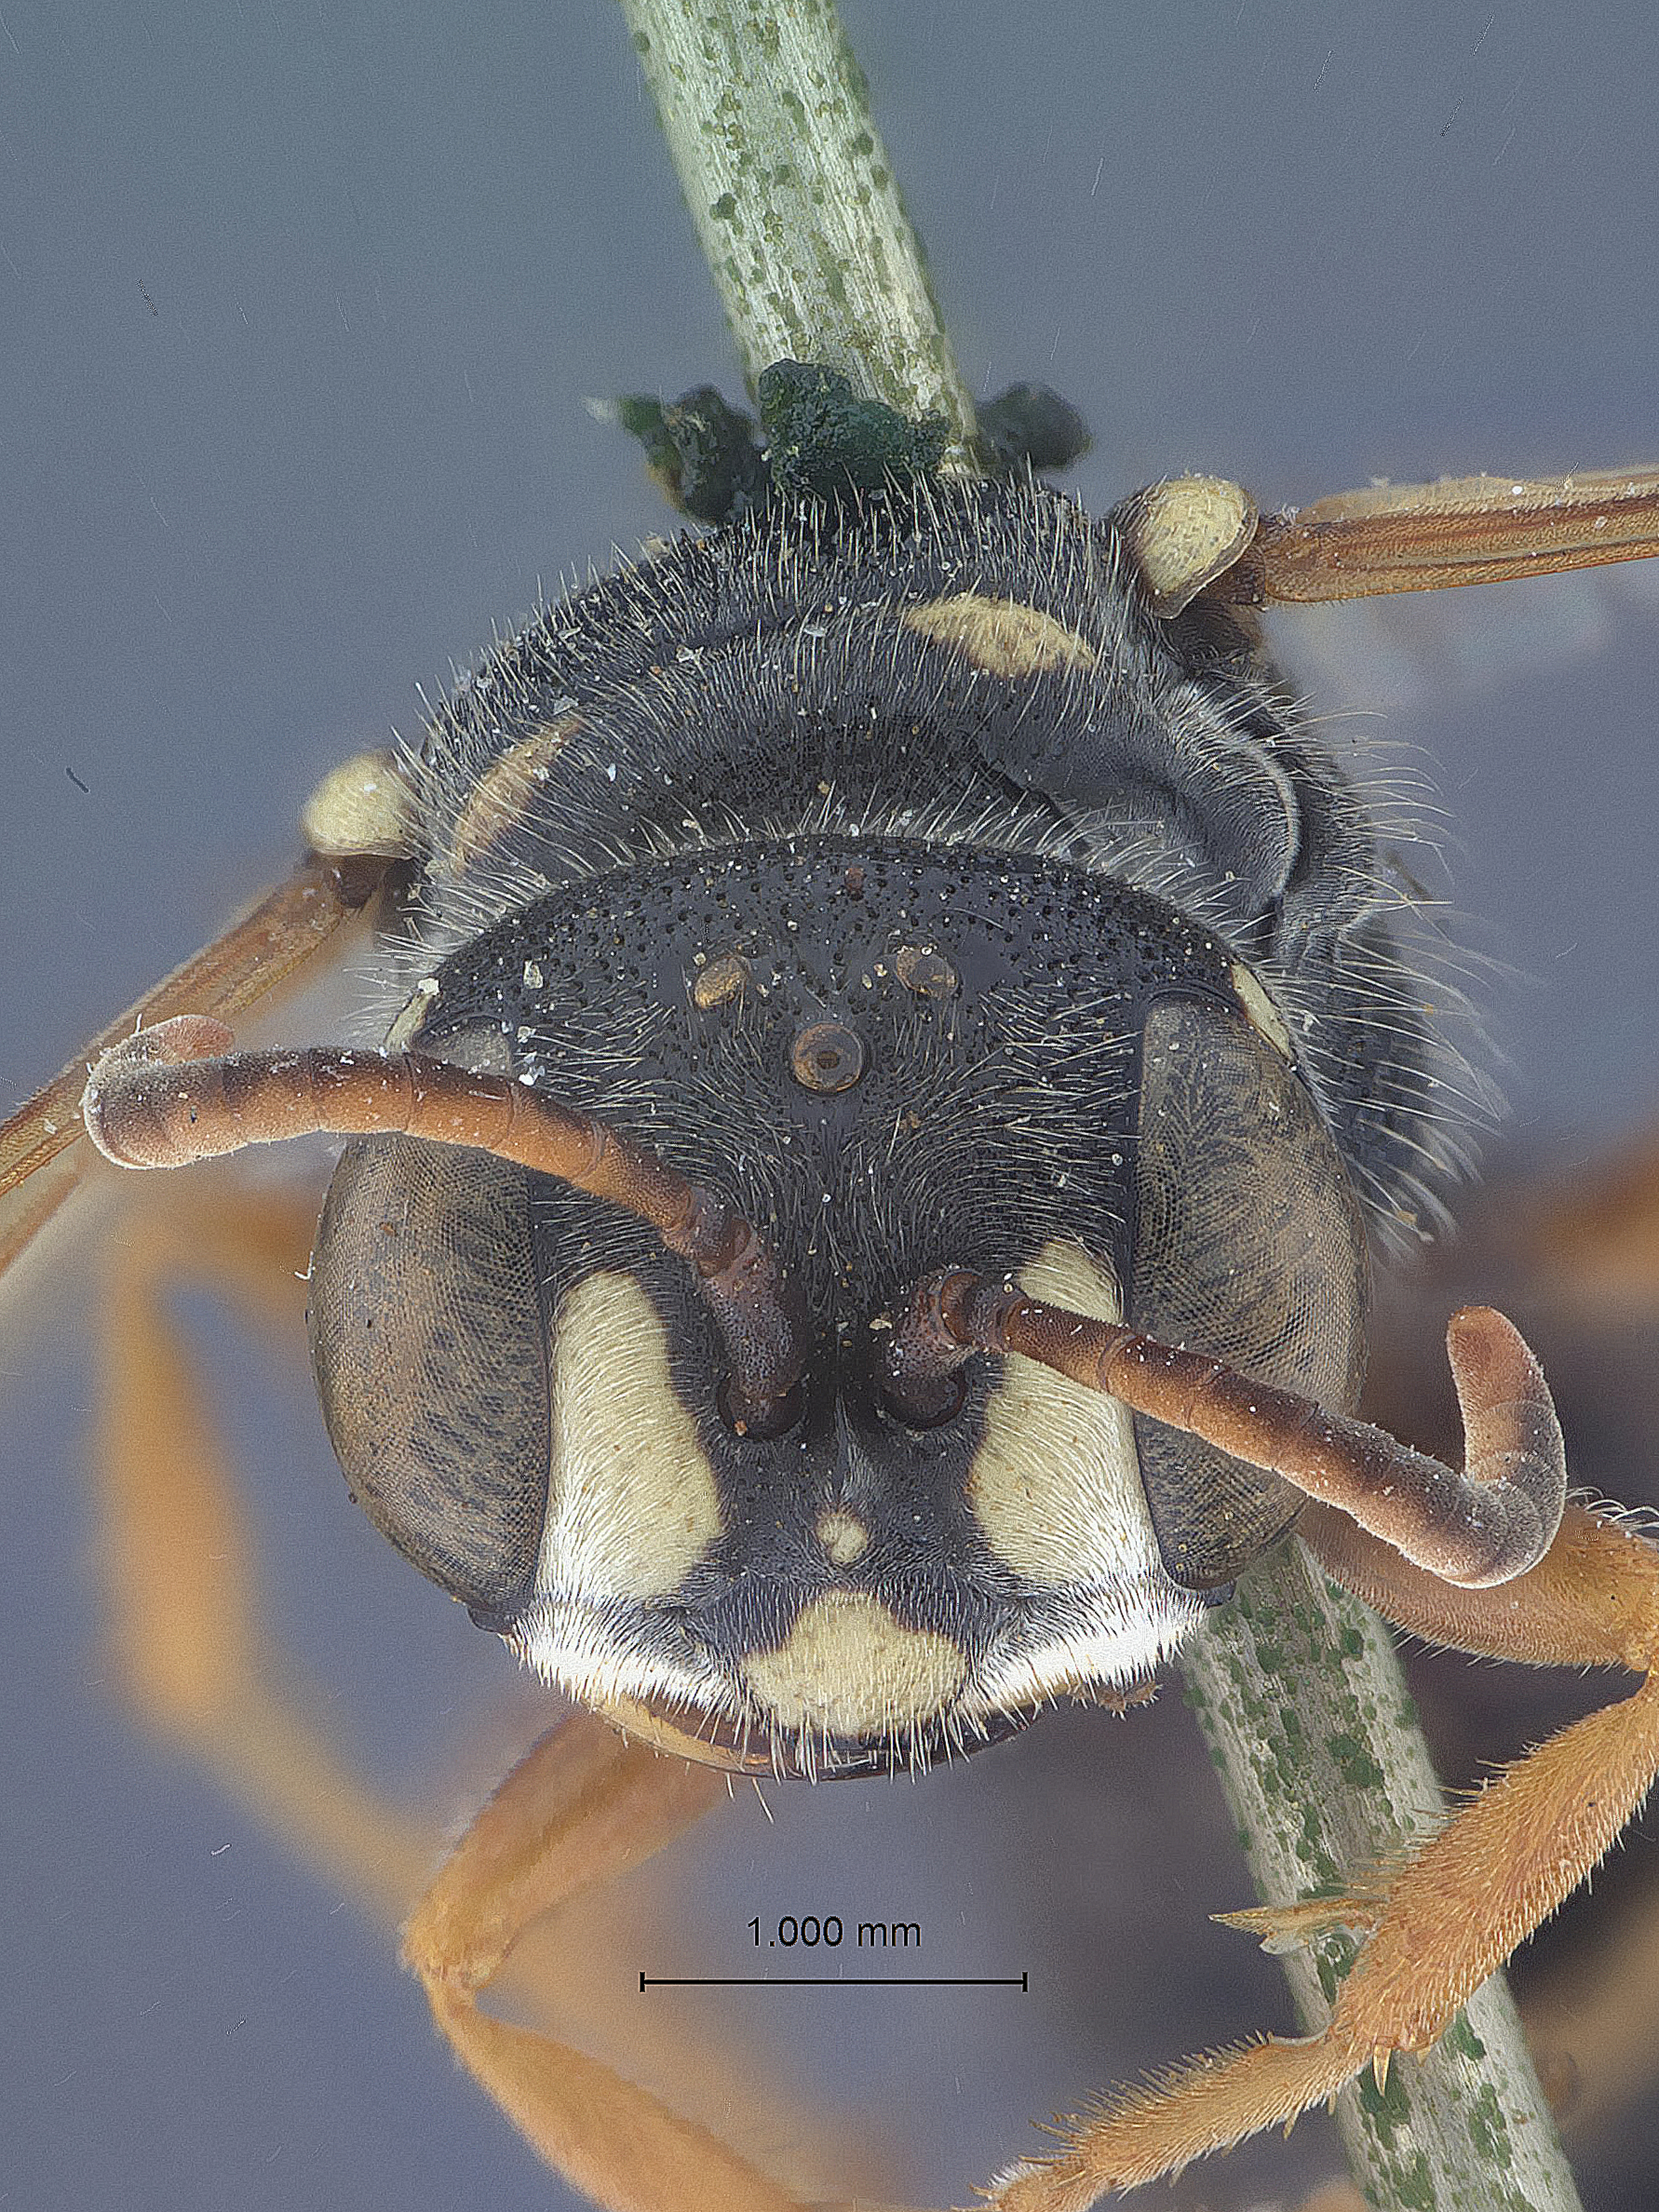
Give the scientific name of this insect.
Cerceris quinquefasciata
